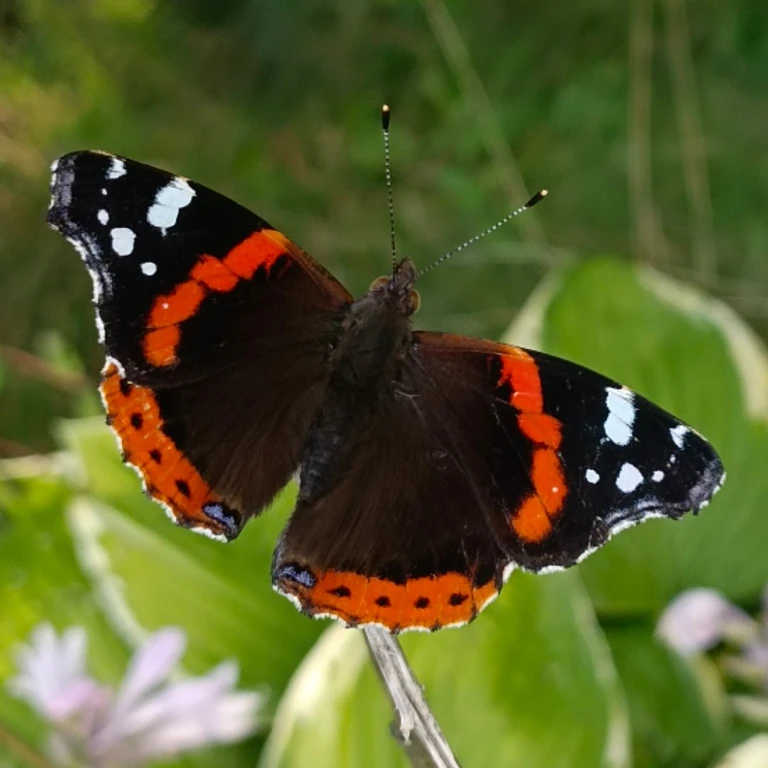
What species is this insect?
Vanessa atalanta
